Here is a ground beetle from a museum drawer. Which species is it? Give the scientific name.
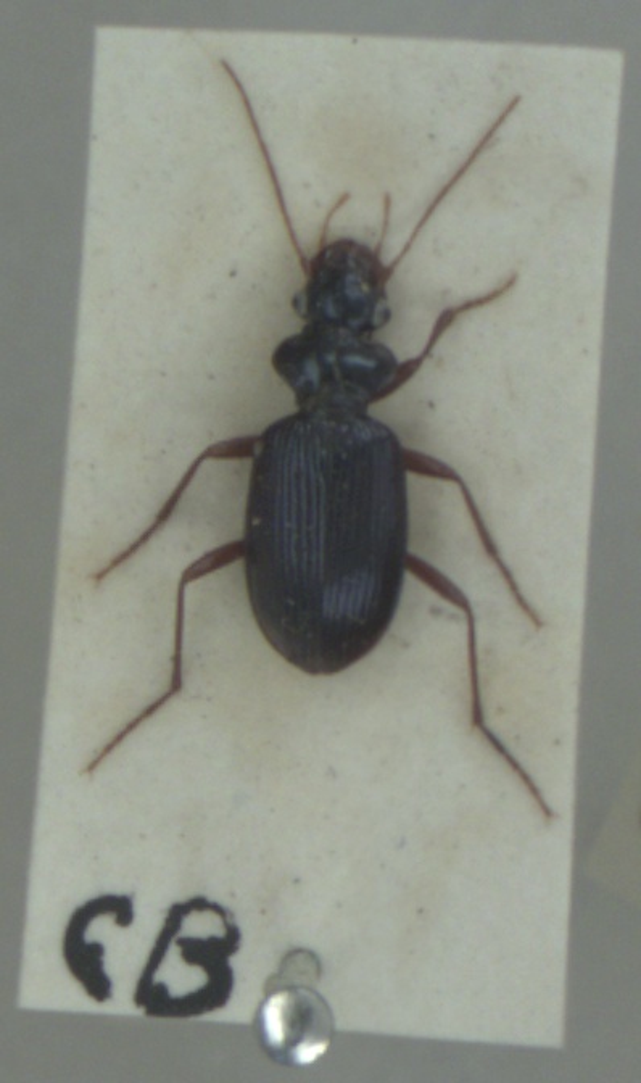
Leistus fulvibarbis
